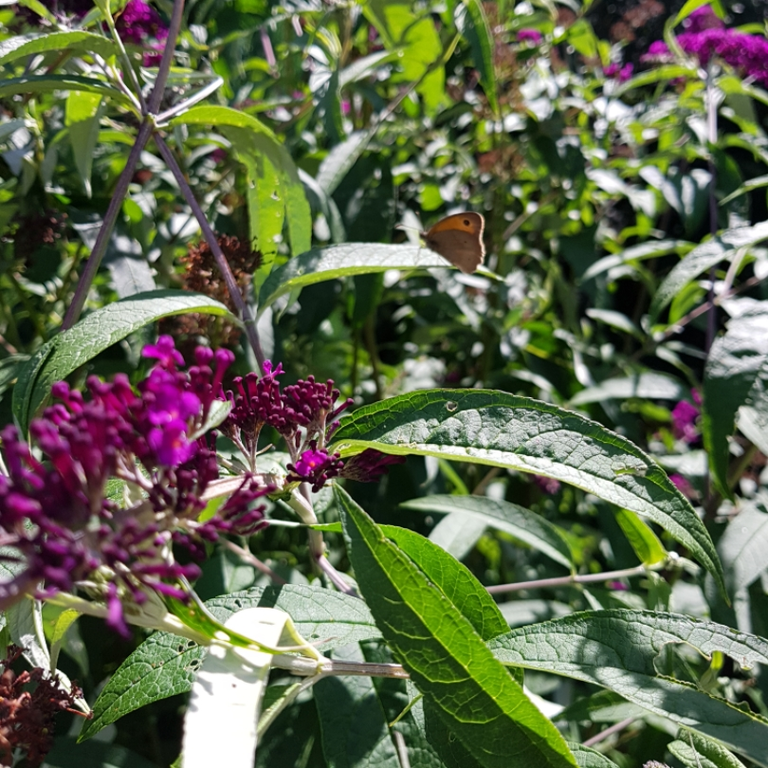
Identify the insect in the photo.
Maniola jurtina
